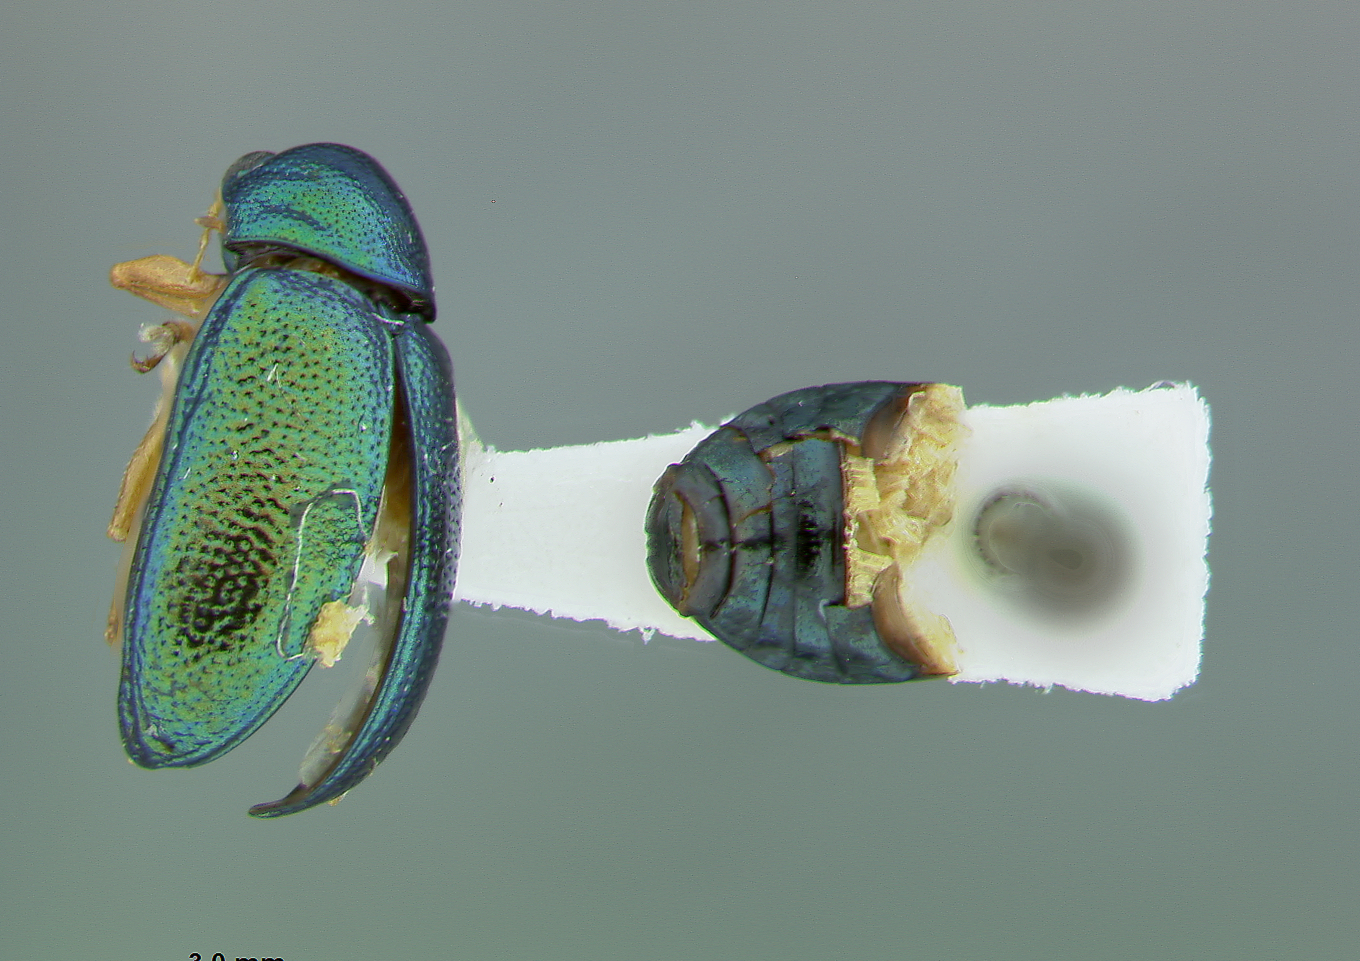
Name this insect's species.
Colaspis cruriflava
